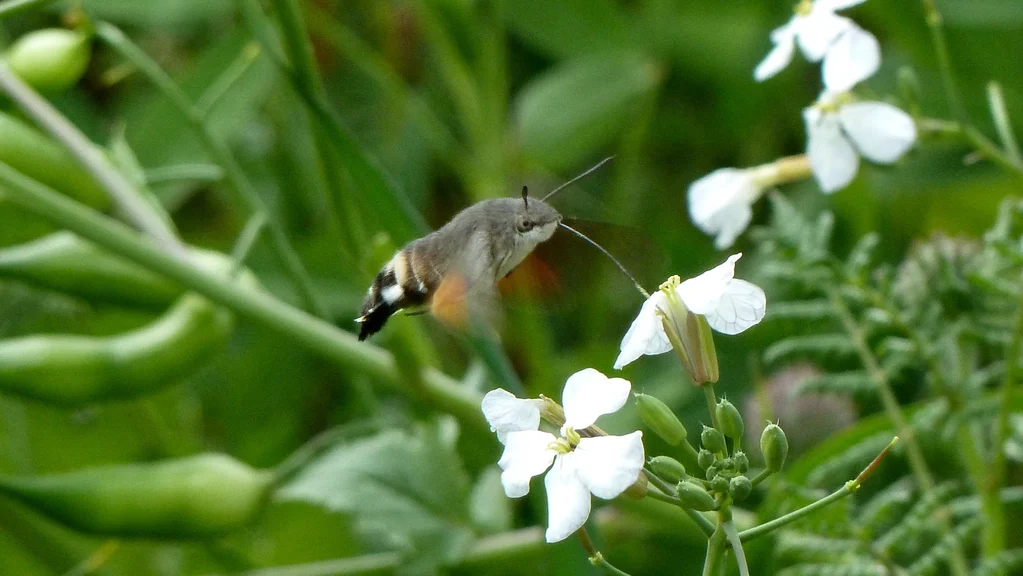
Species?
Macroglossum stellatarum
